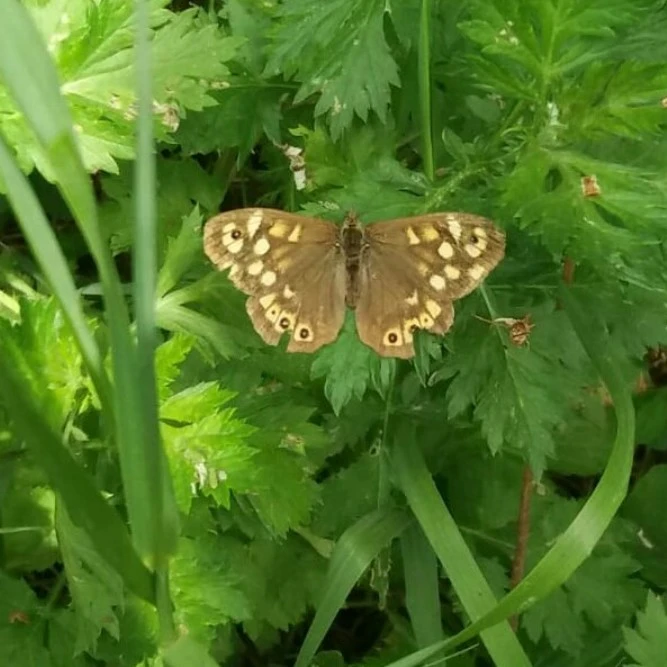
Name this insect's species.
Pararge aegeria
